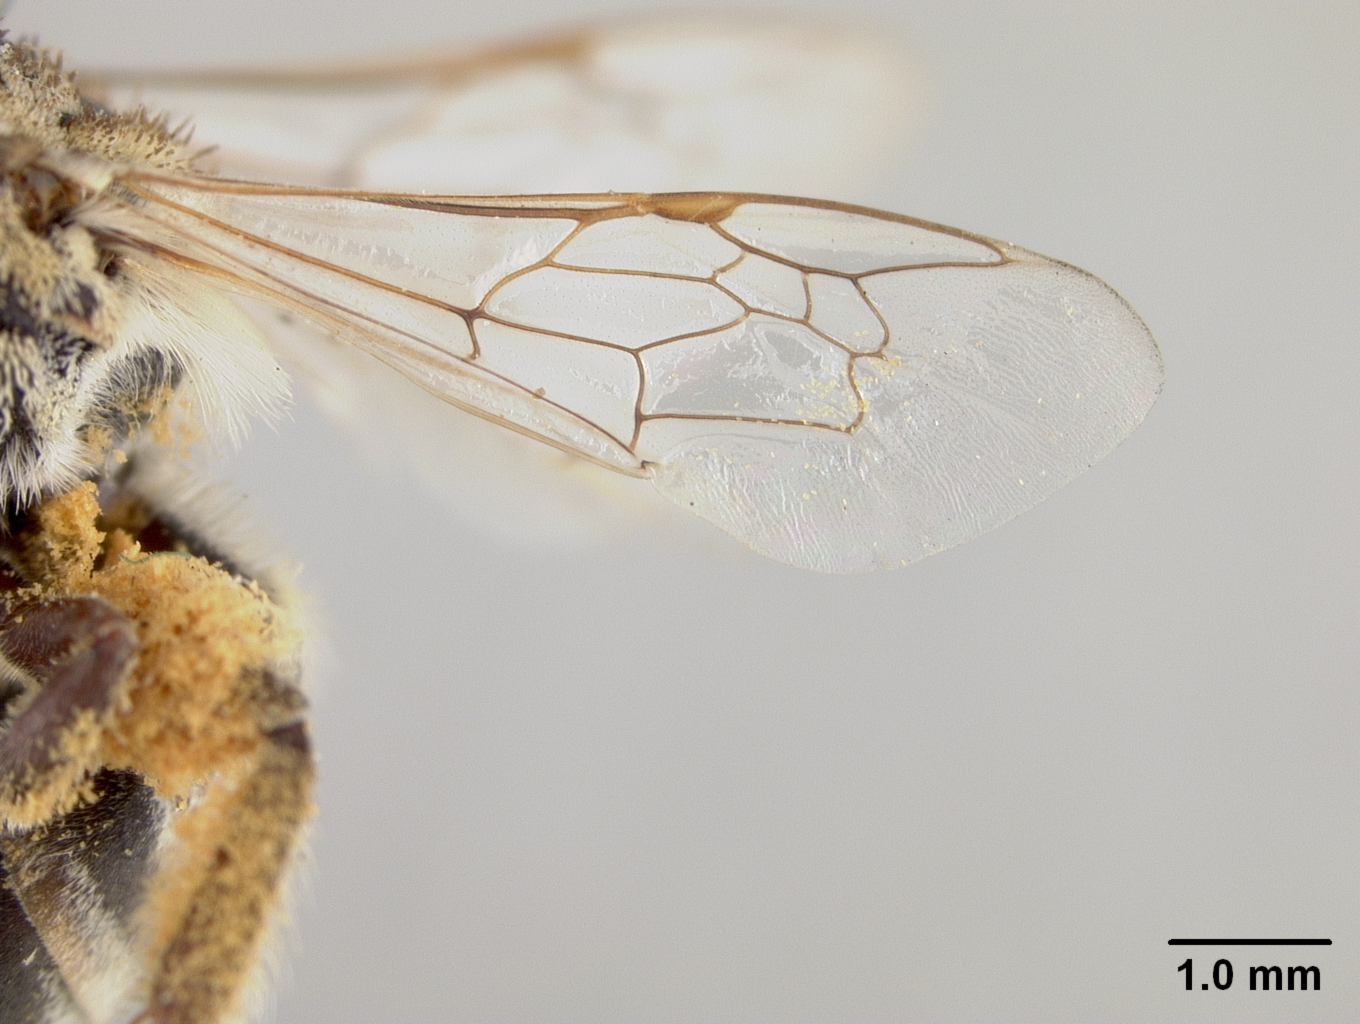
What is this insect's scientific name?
Colletes aberrans
